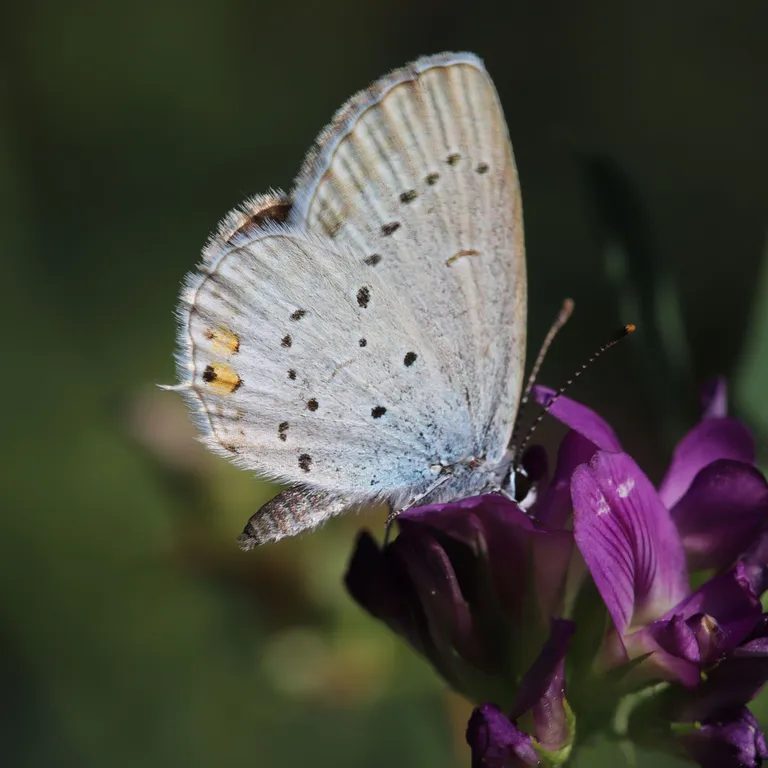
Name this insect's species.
Cupido argiades (also Elkalyce argiades)
